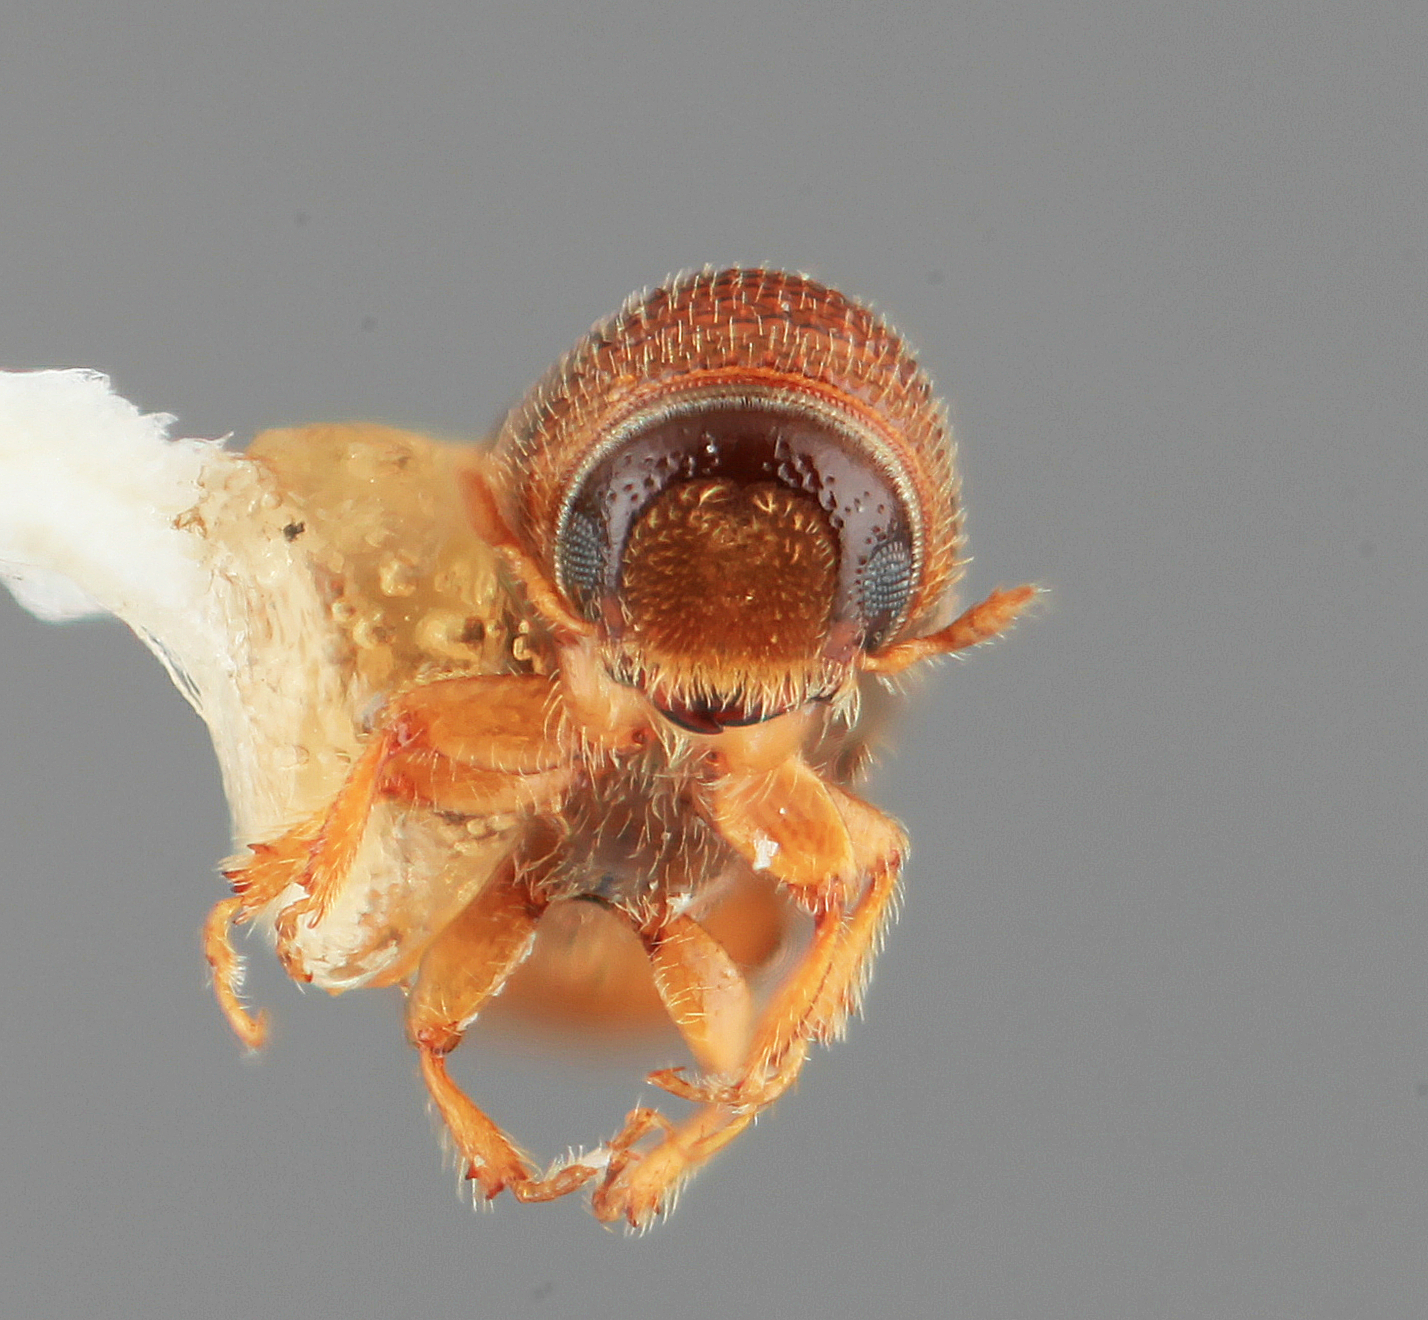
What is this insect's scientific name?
Pityophthorus limatus
